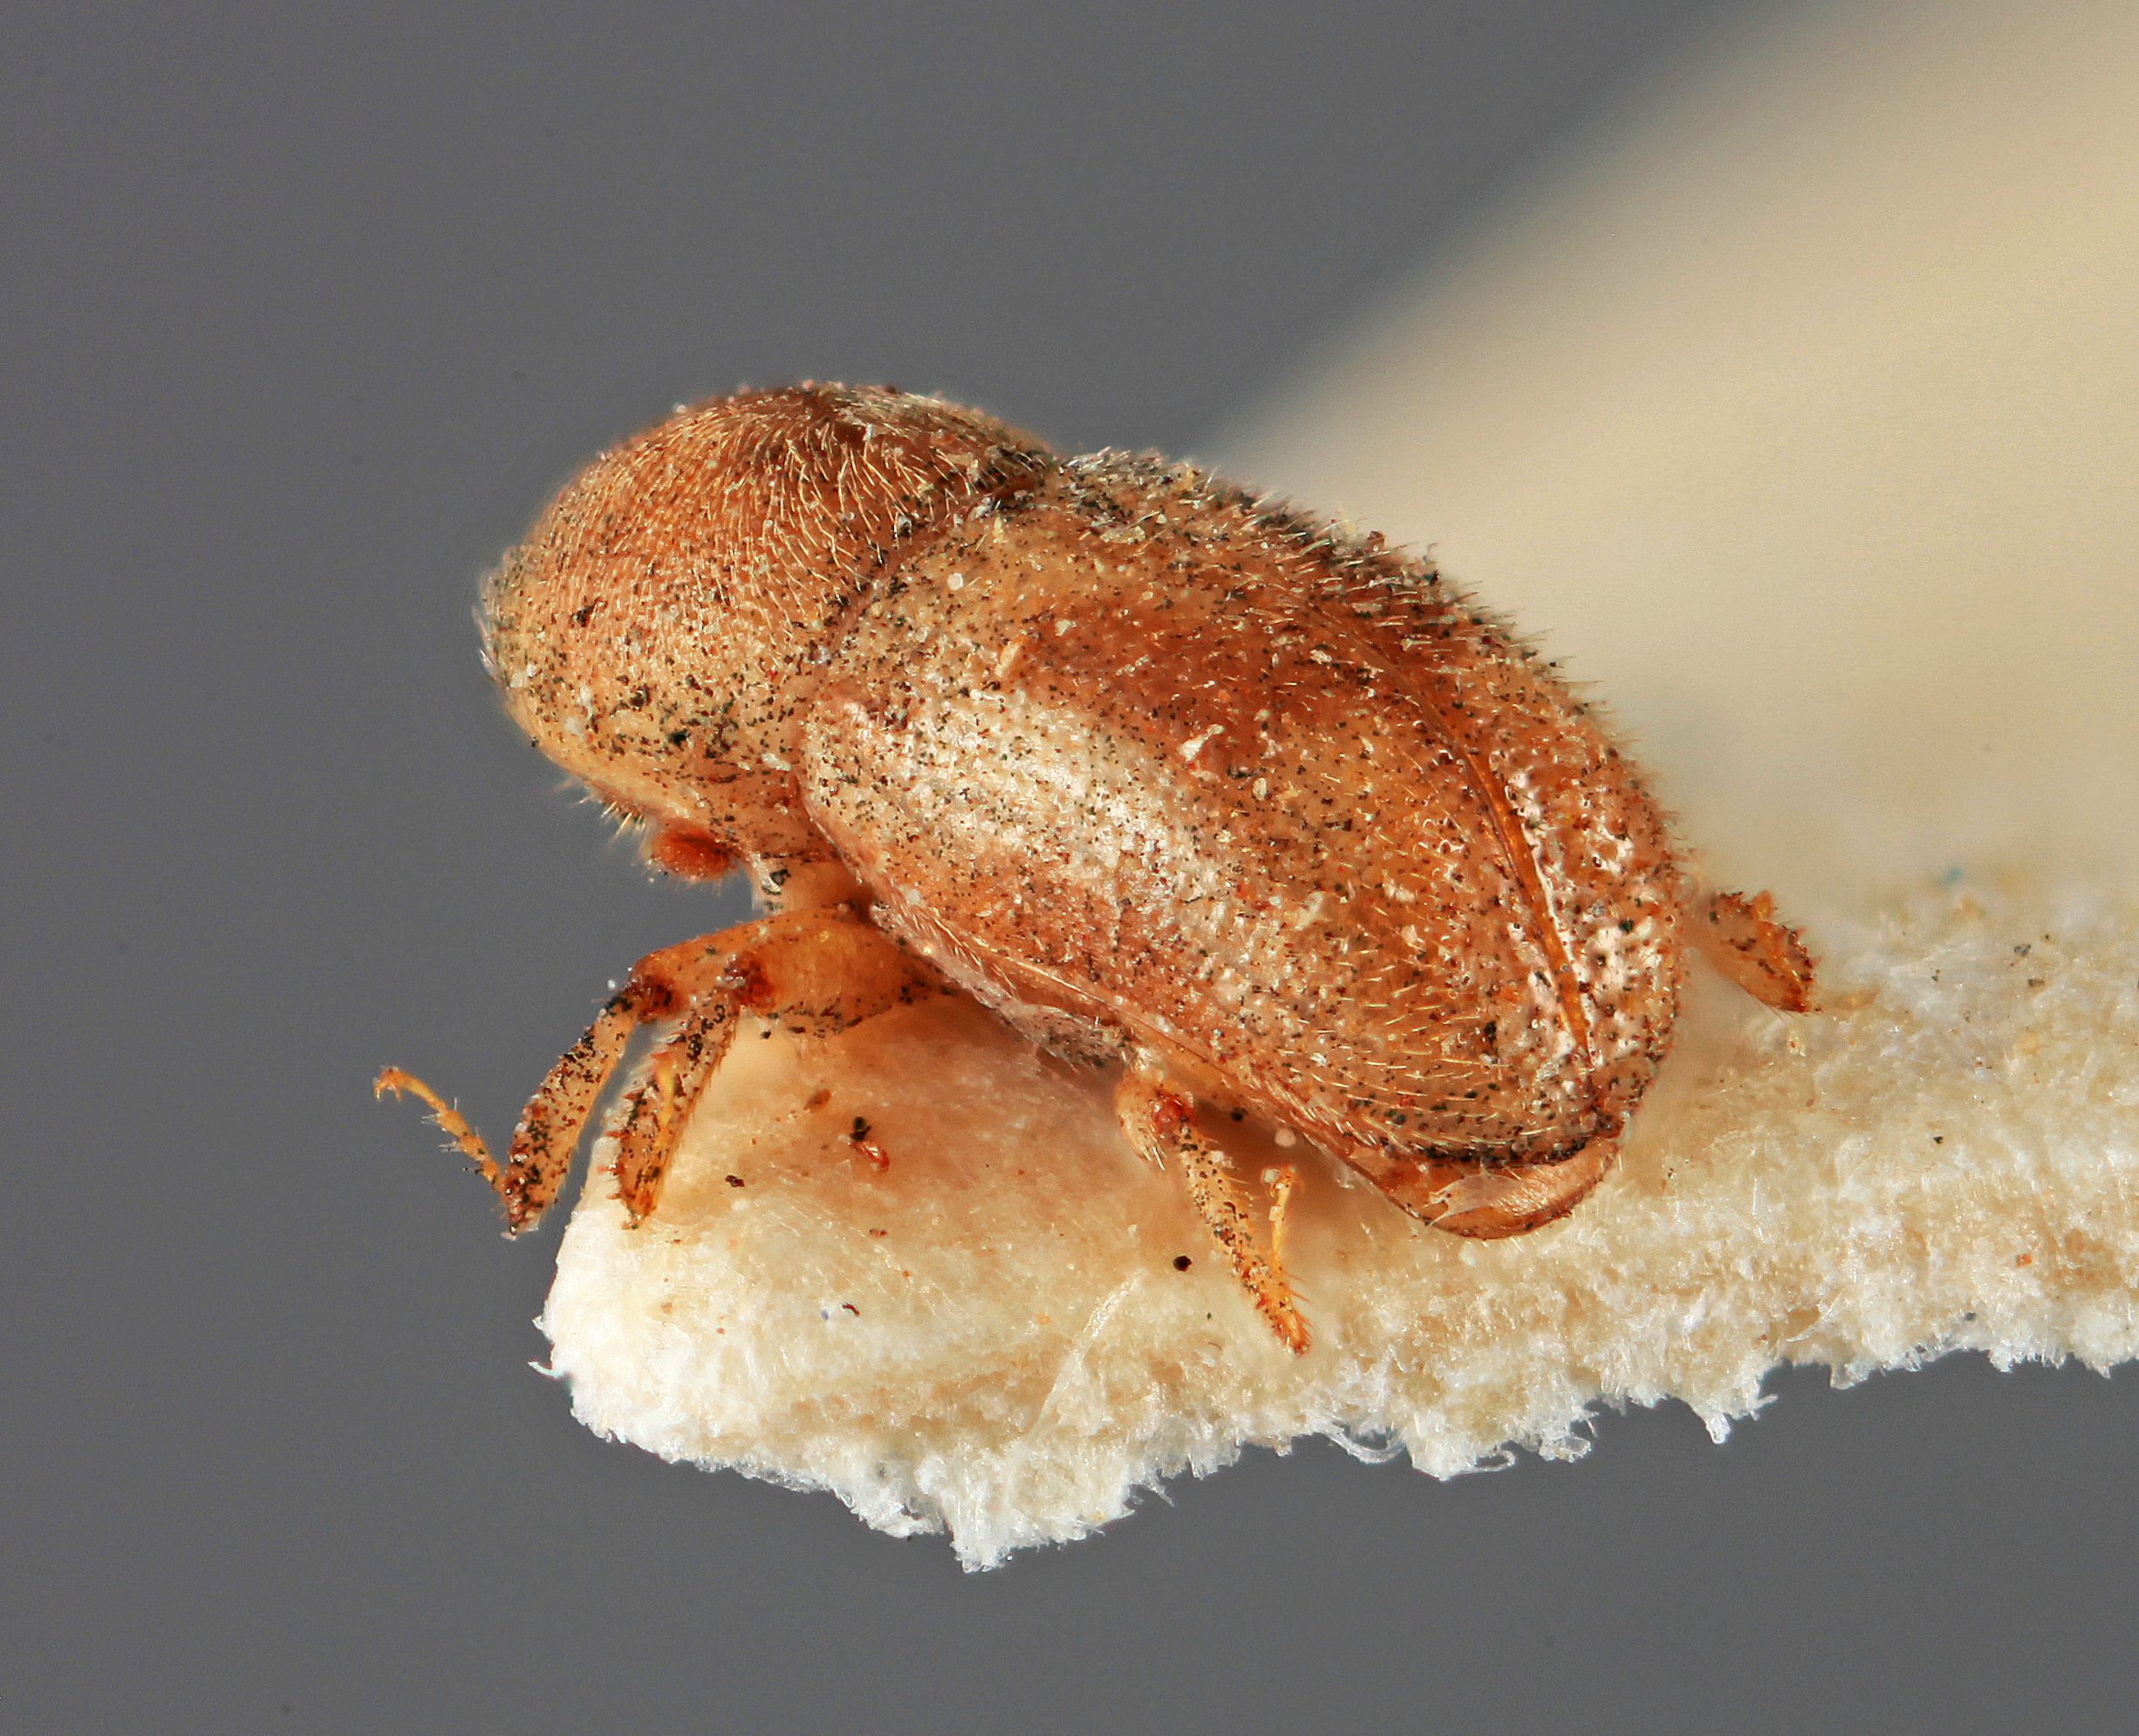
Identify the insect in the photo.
Aphanarthrum indicum
